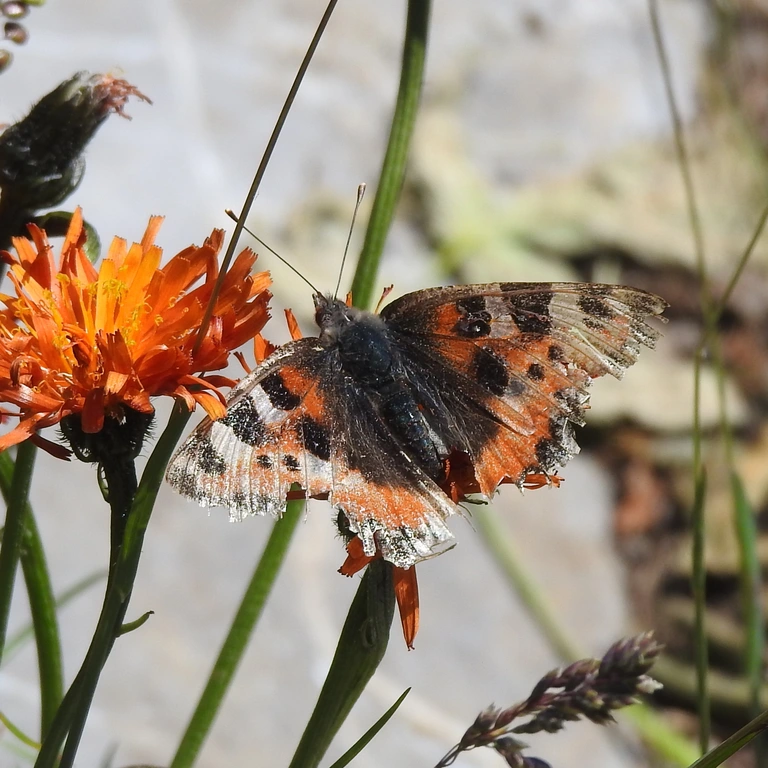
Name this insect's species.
Aglais urticae
